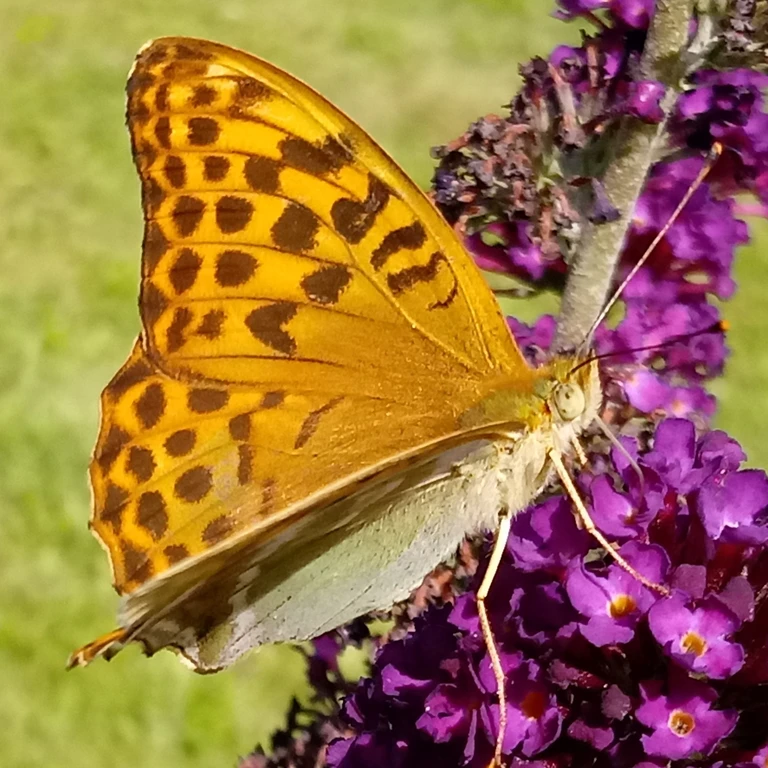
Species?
Argynnis paphia
